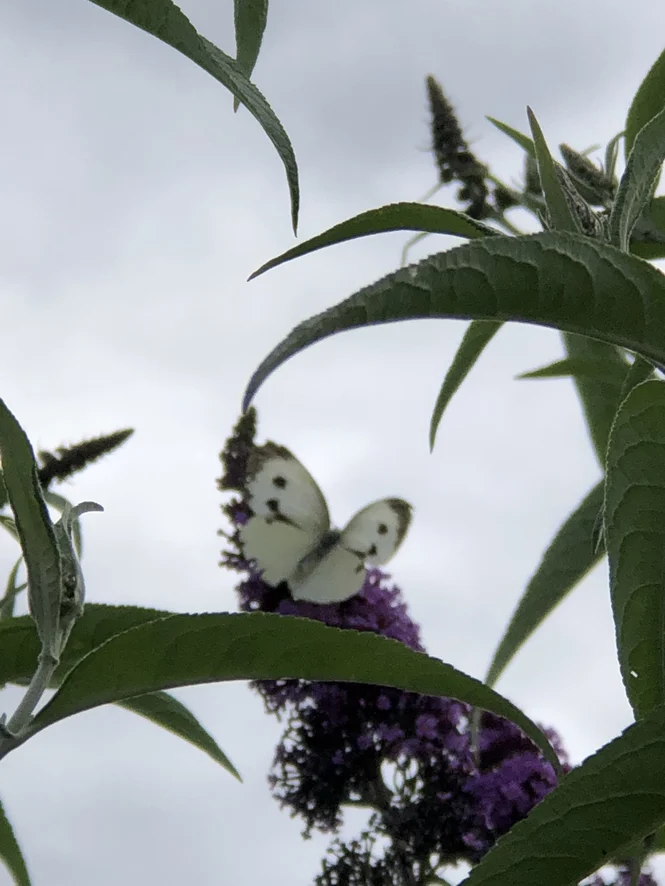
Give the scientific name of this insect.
Pieris brassicae
